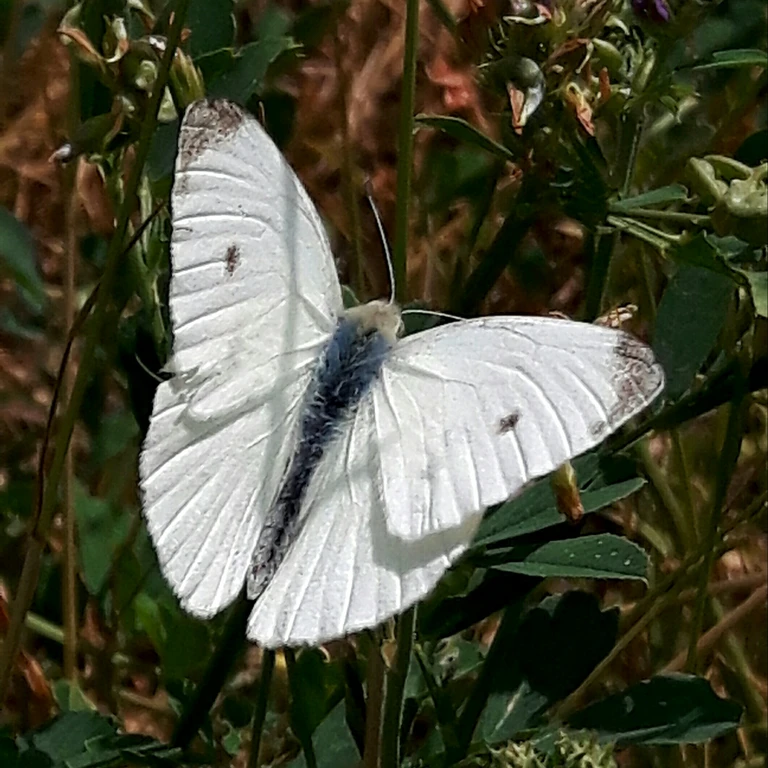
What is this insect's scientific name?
Pieris rapae
